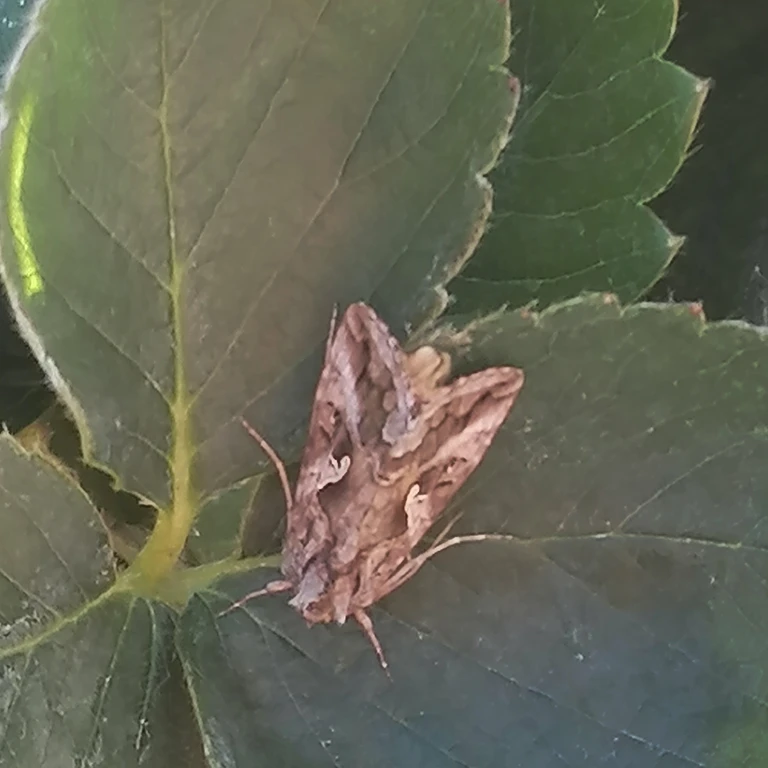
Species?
Autographa gamma
